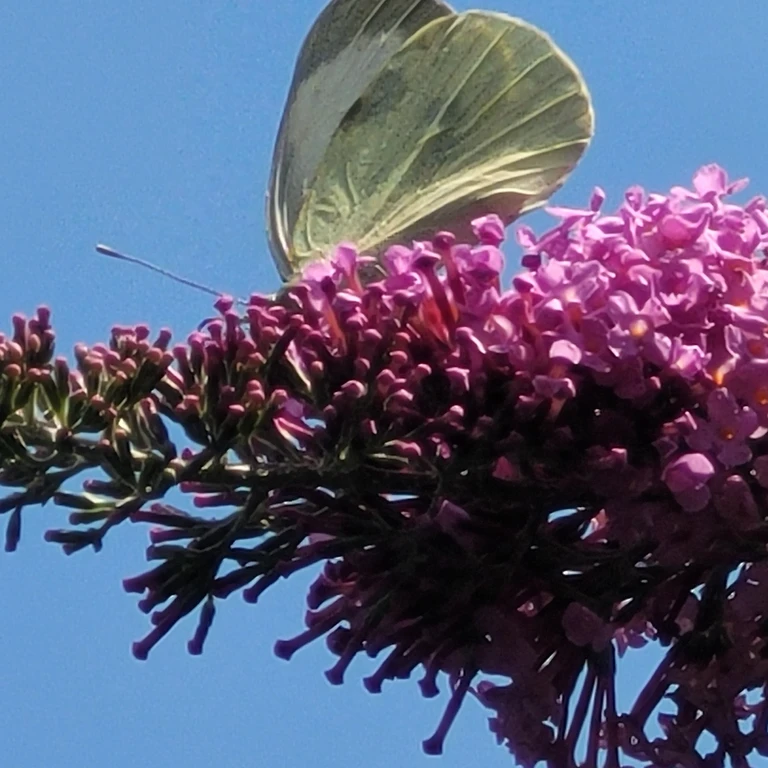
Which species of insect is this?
Pieris brassicae
